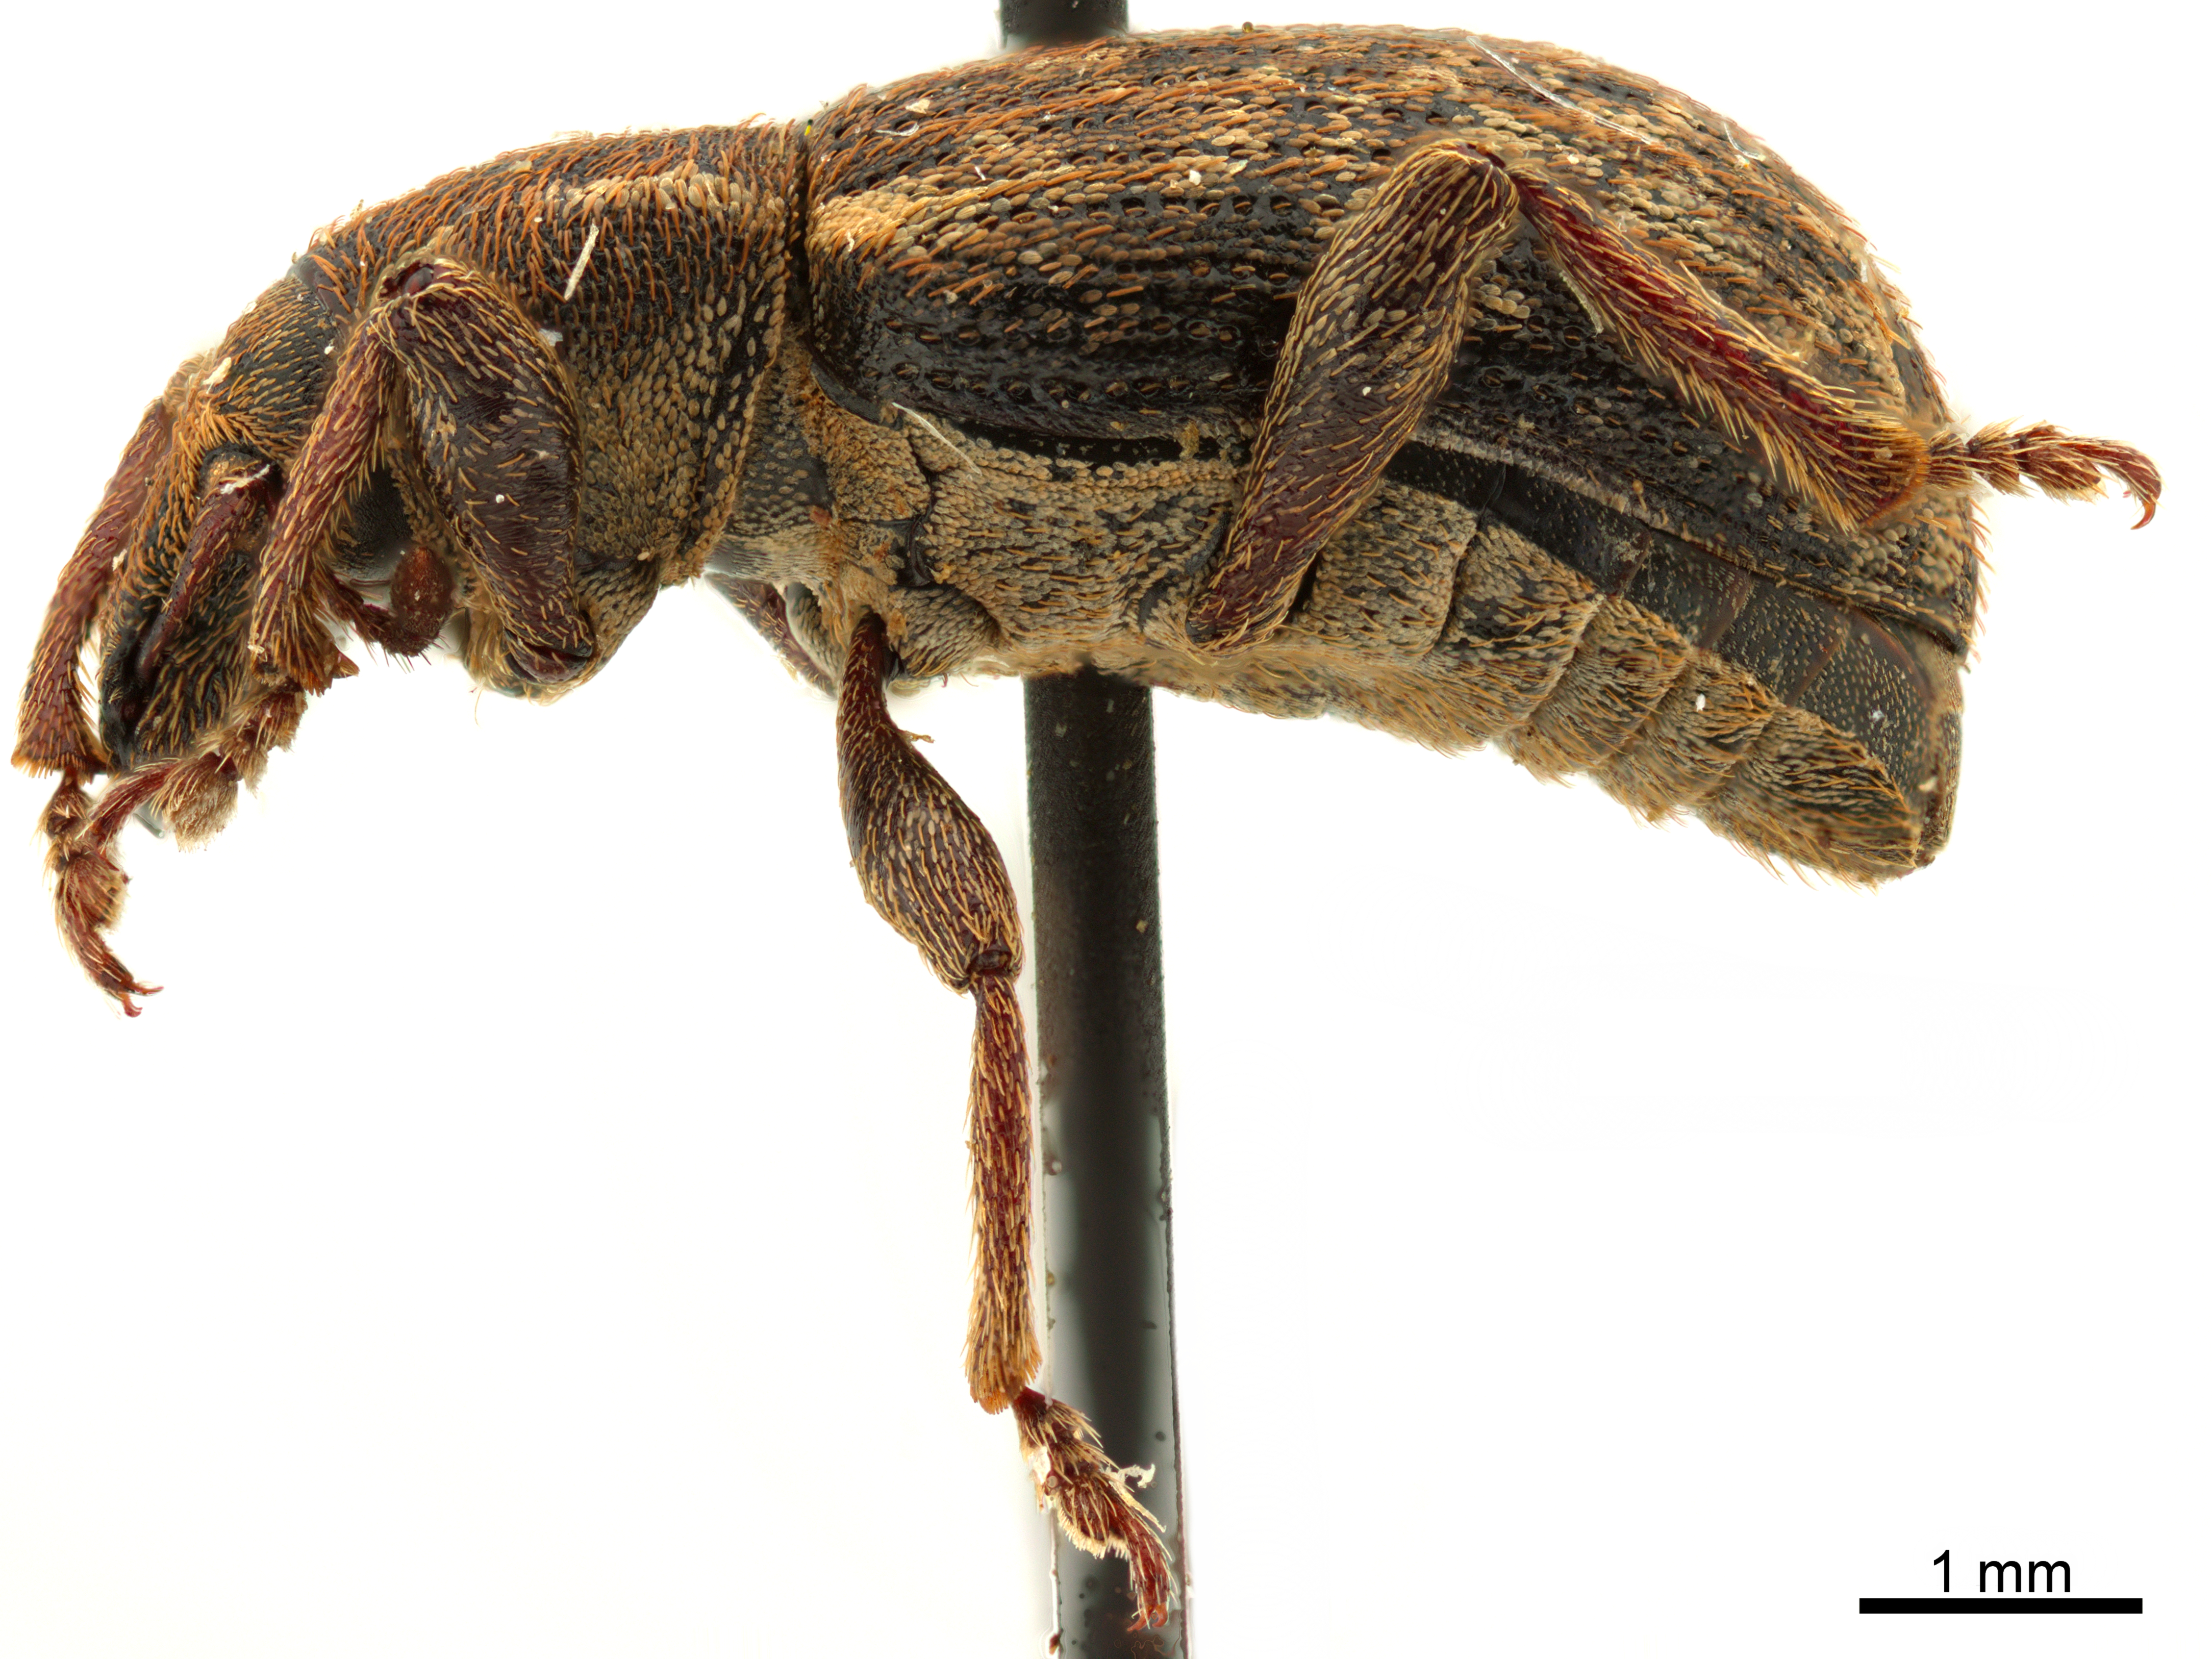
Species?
Lepidophorus inquinatus
